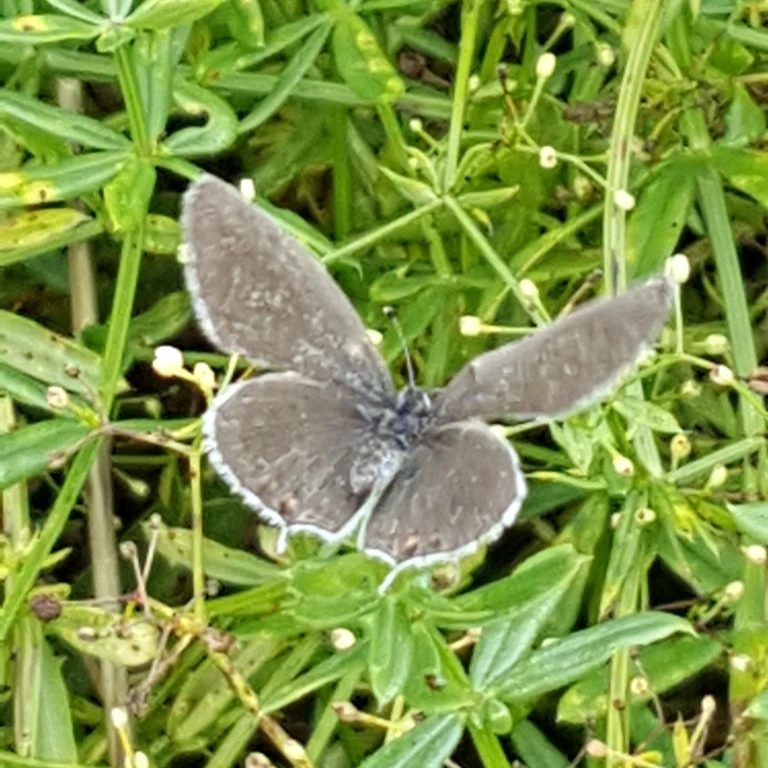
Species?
Cupido argiades (also Elkalyce argiades)
